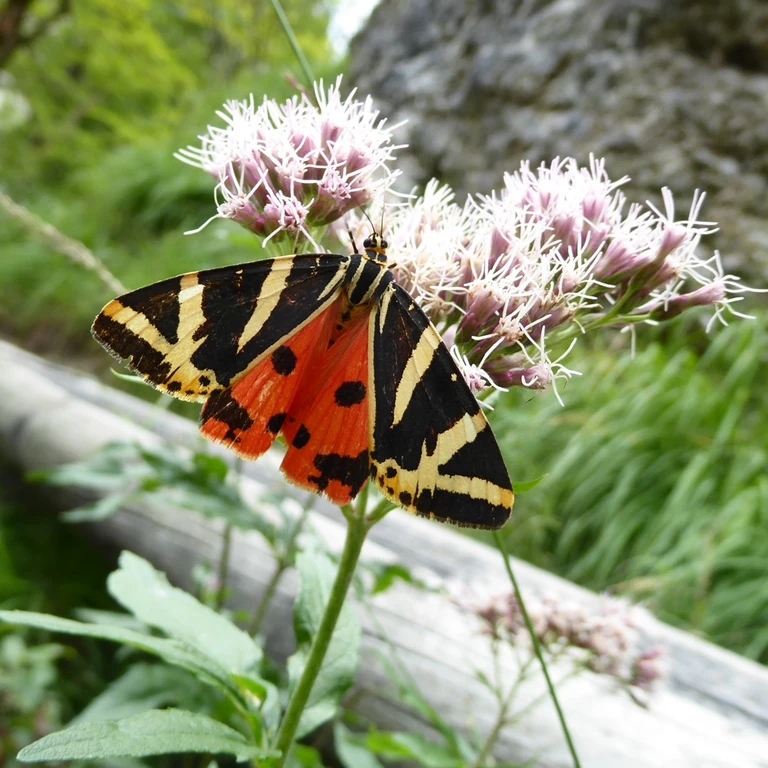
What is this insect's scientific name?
Euplagia quadripunctaria
